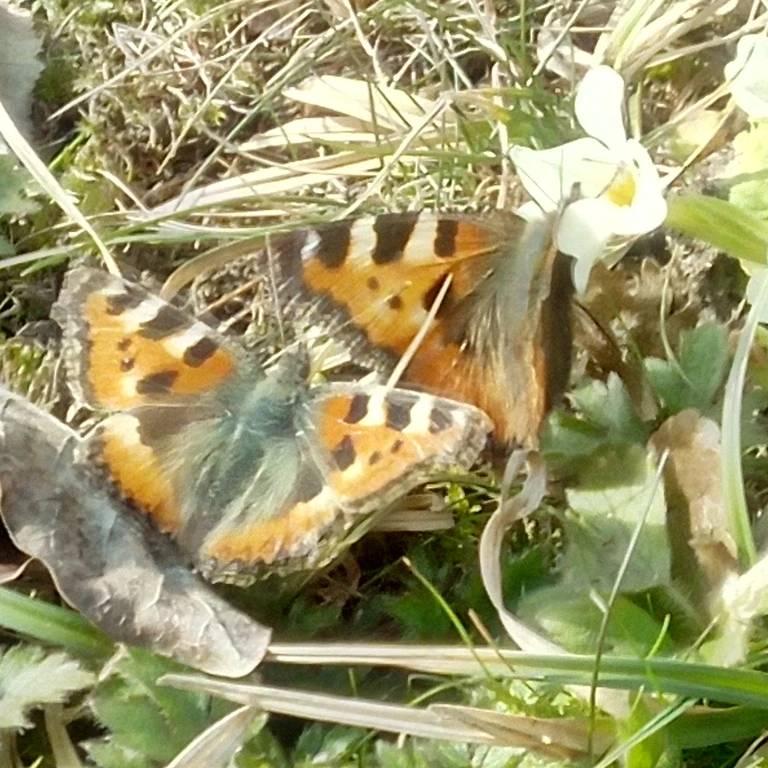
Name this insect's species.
Aglais urticae
